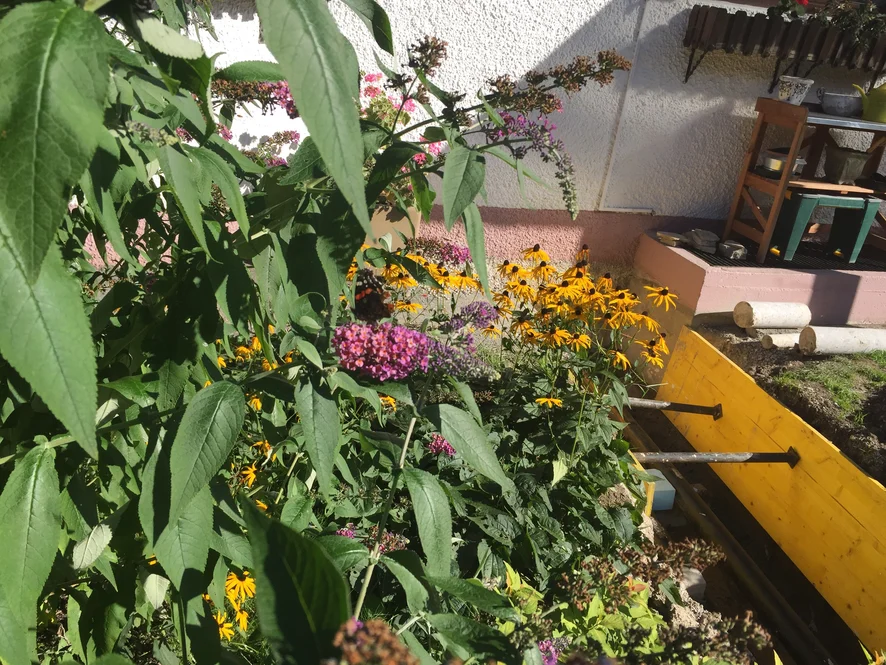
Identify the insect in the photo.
Vanessa atalanta
